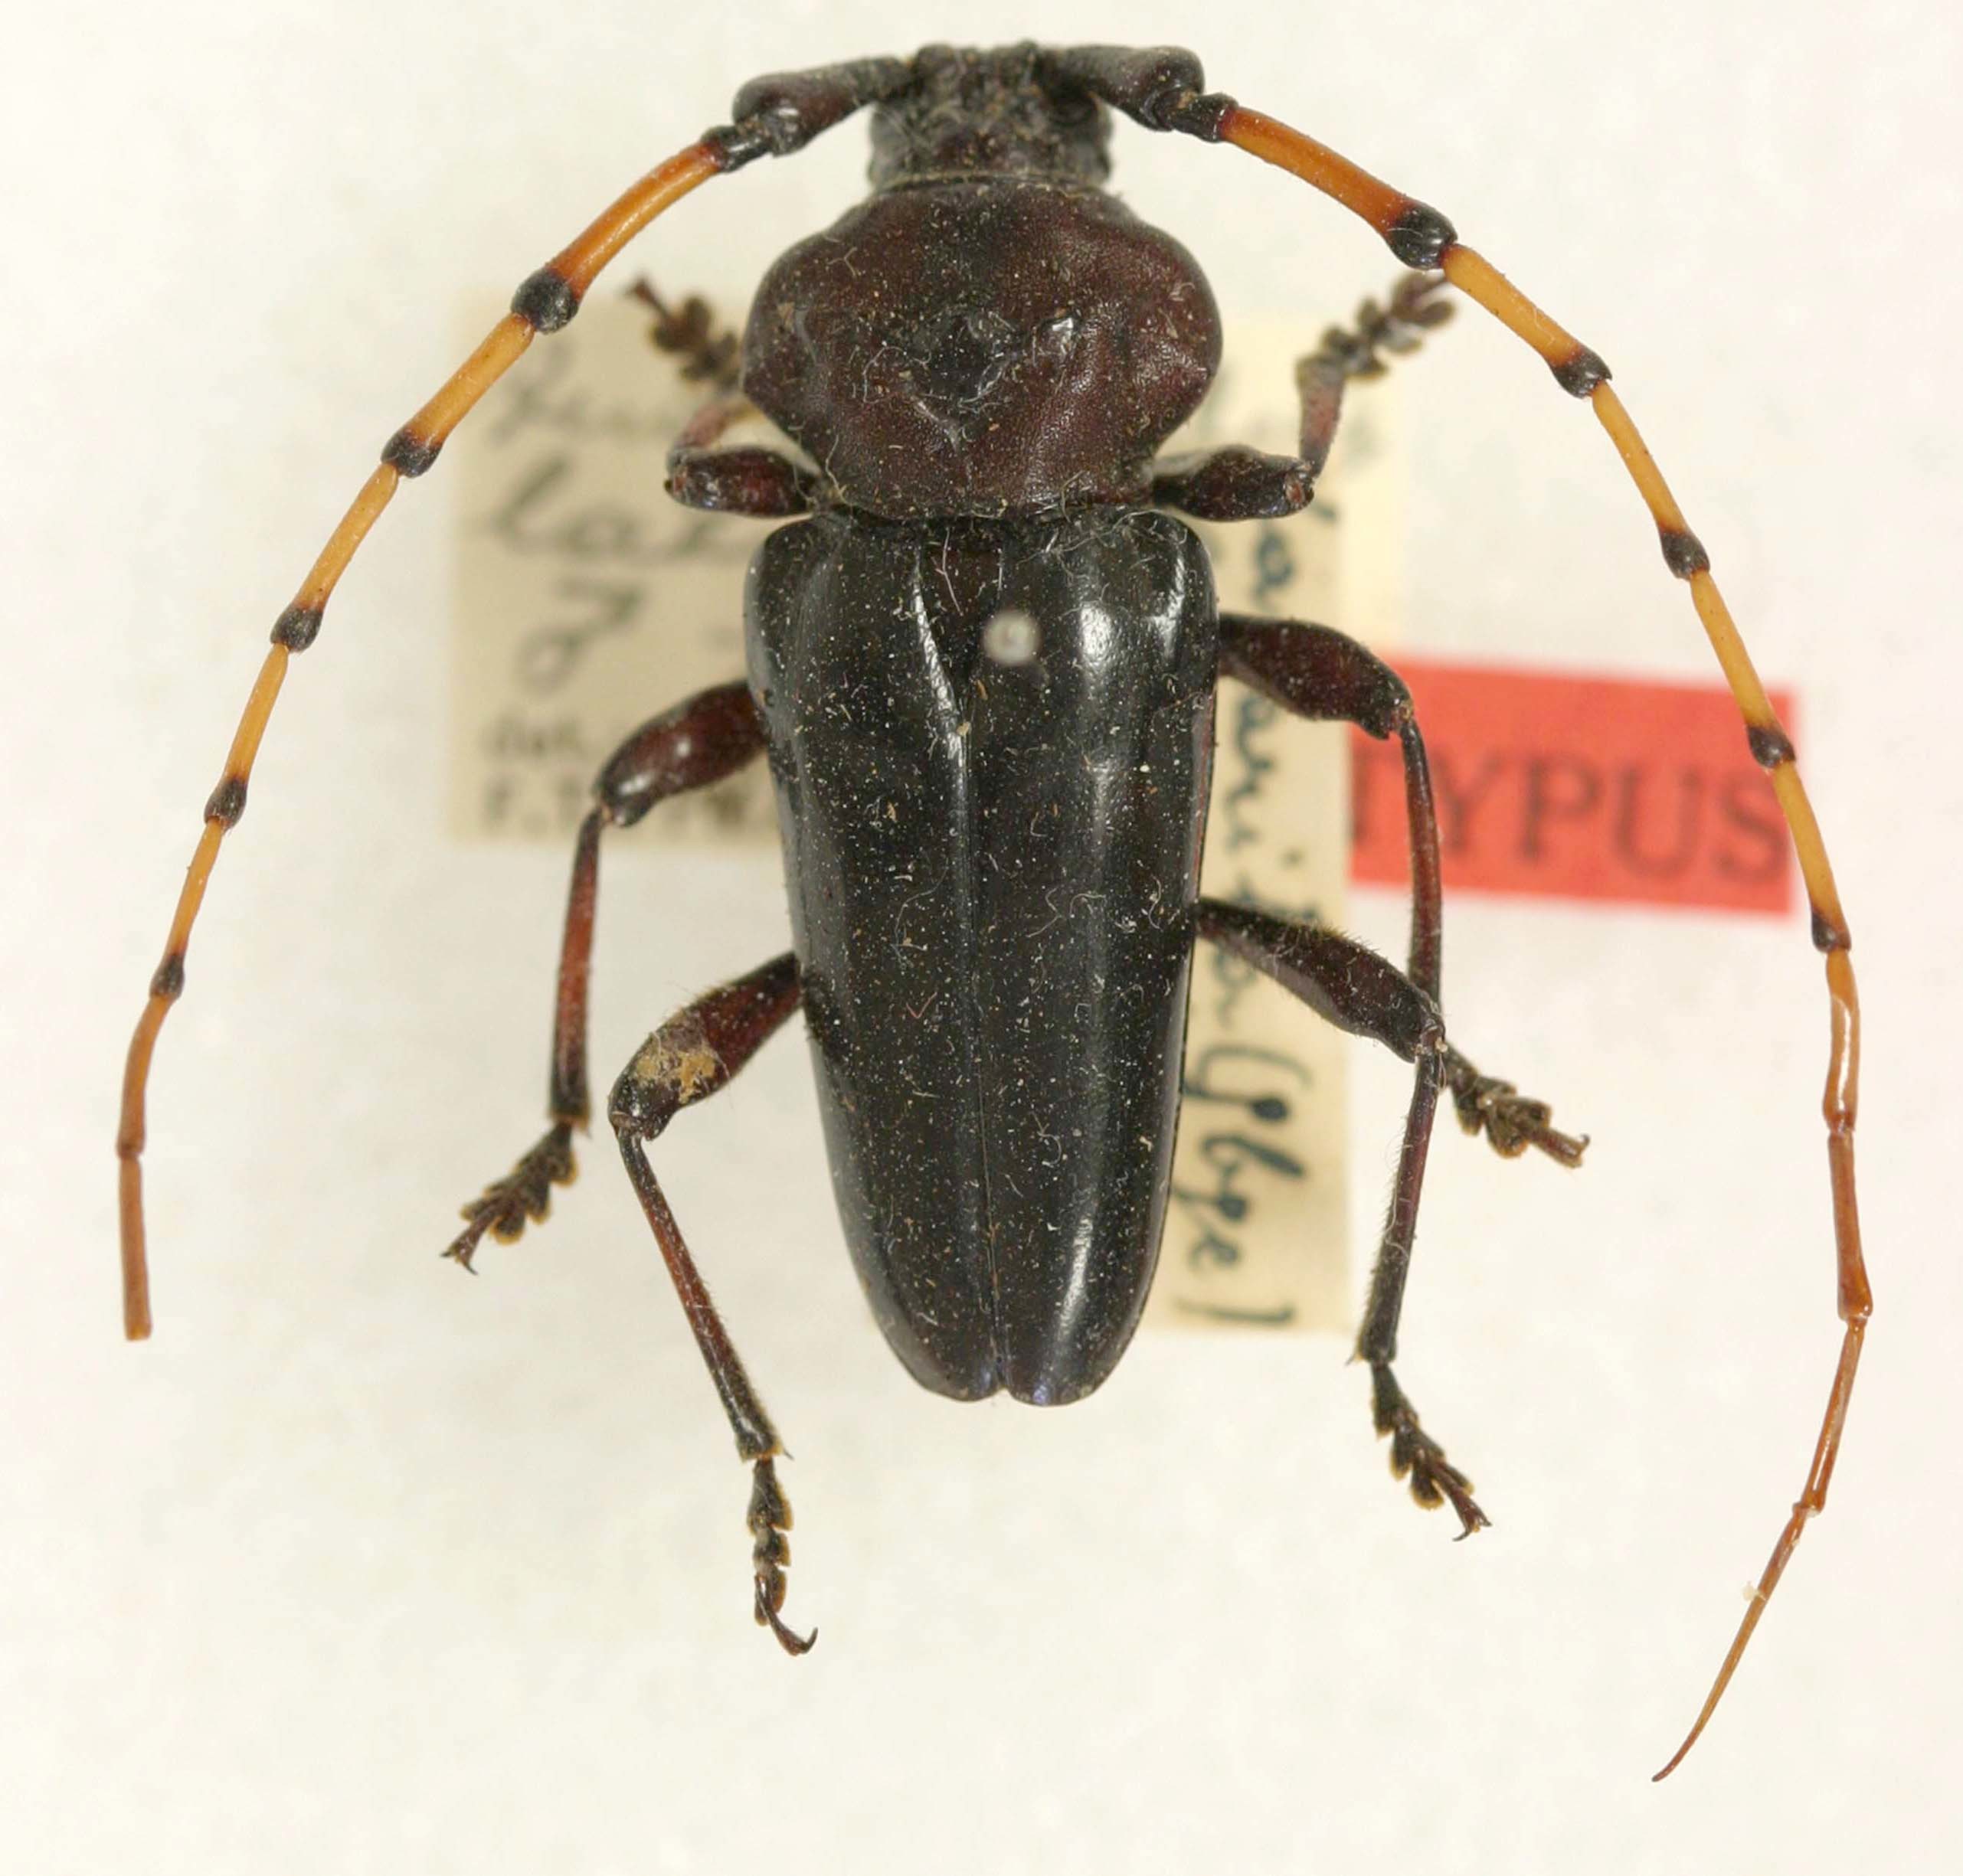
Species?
Andraegoidus laticollis
